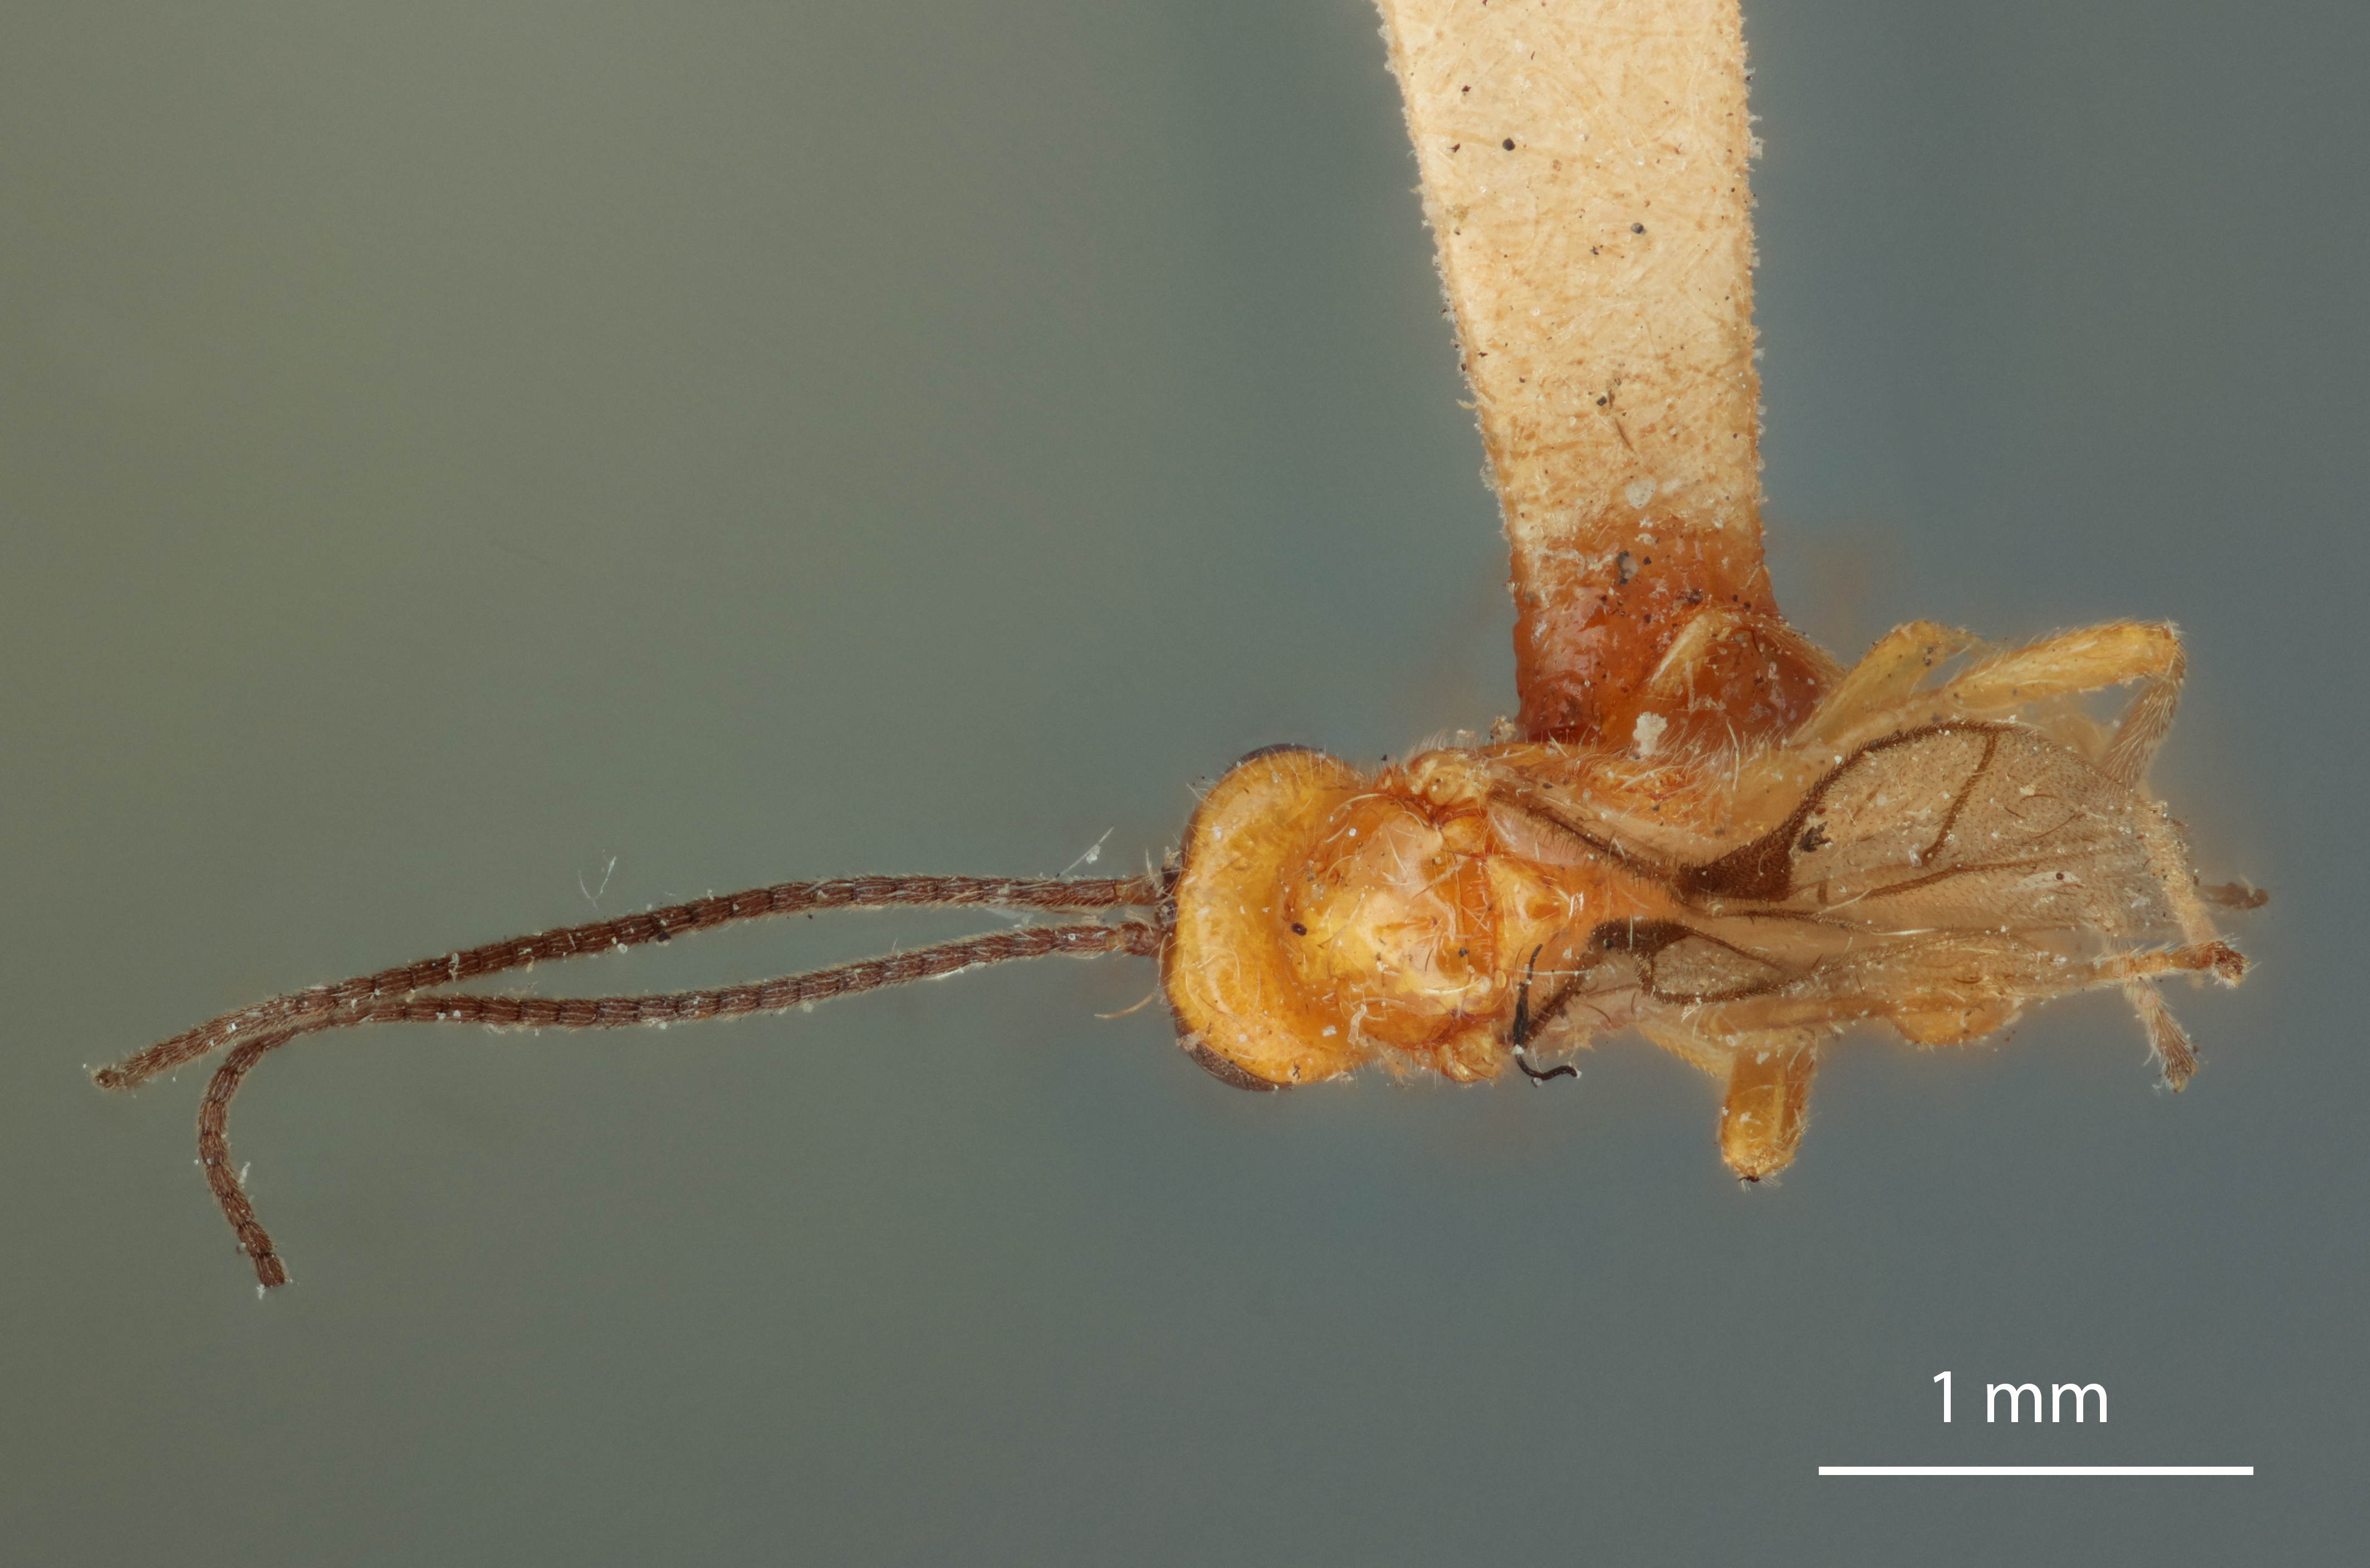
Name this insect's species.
Opius ferugineus
